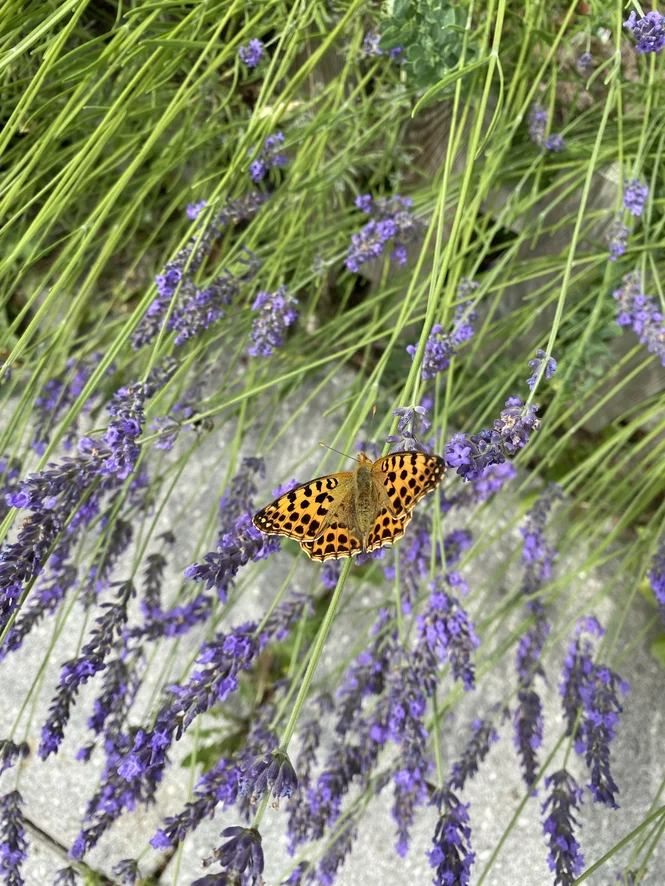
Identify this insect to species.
Issoria lathonia
